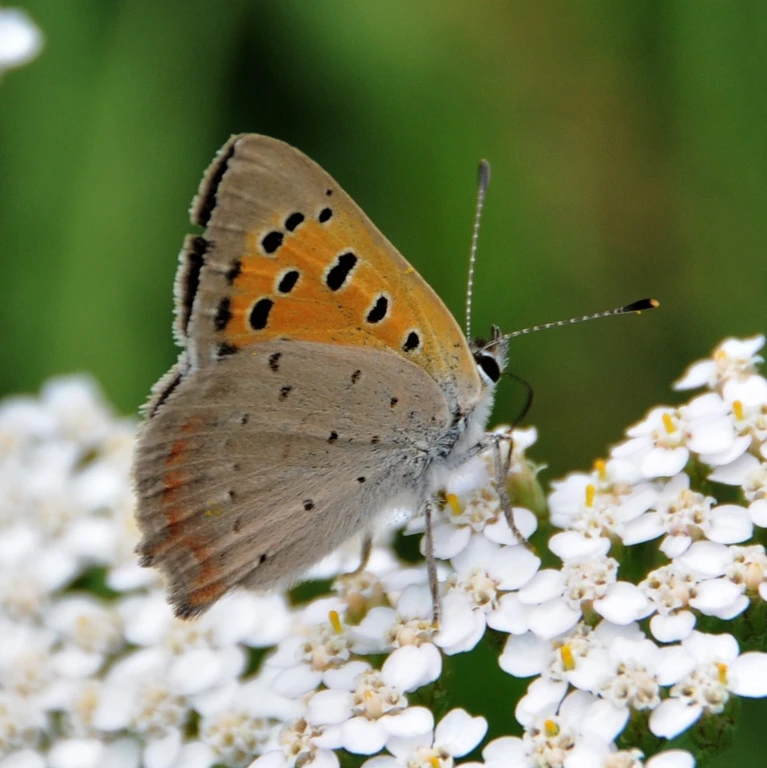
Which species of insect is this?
Lycaena phlaeas
